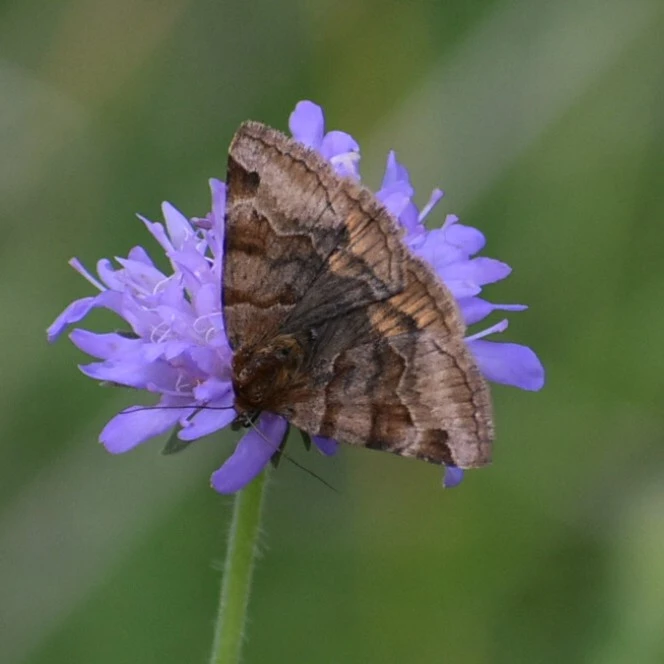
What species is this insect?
Euclidia glyphica
